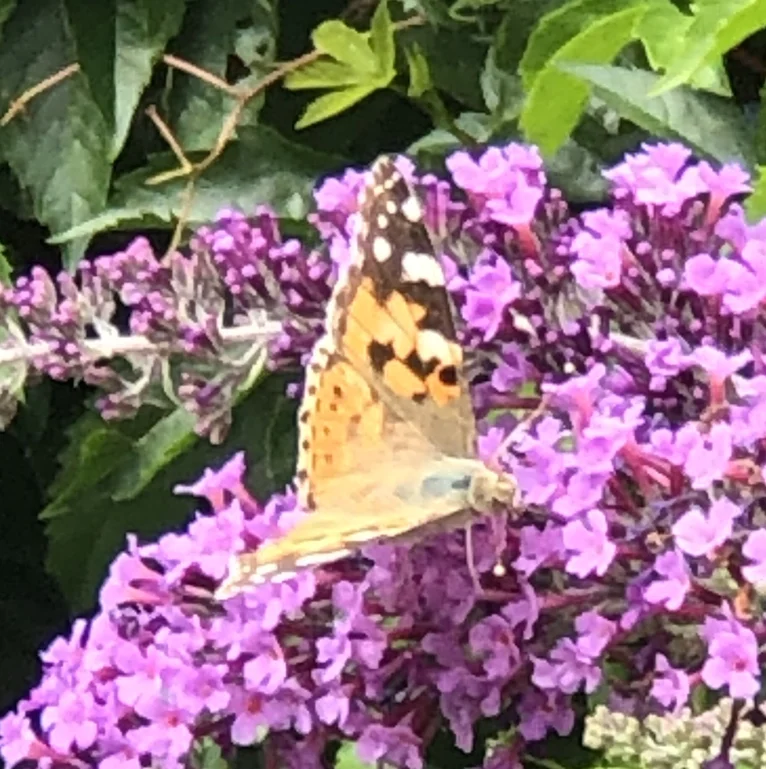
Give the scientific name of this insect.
Vanessa cardui
